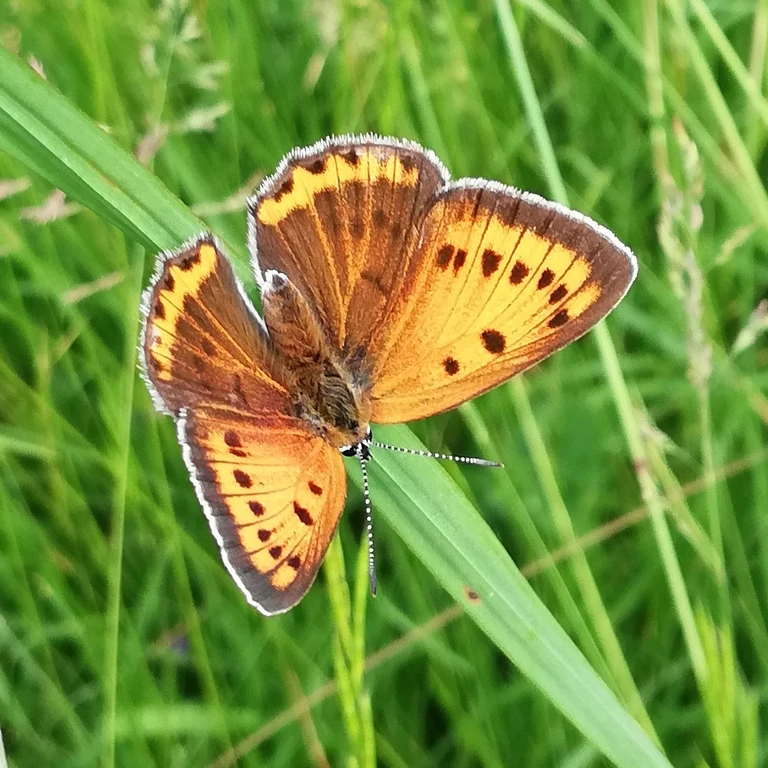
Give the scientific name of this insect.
Lycaena dispar
